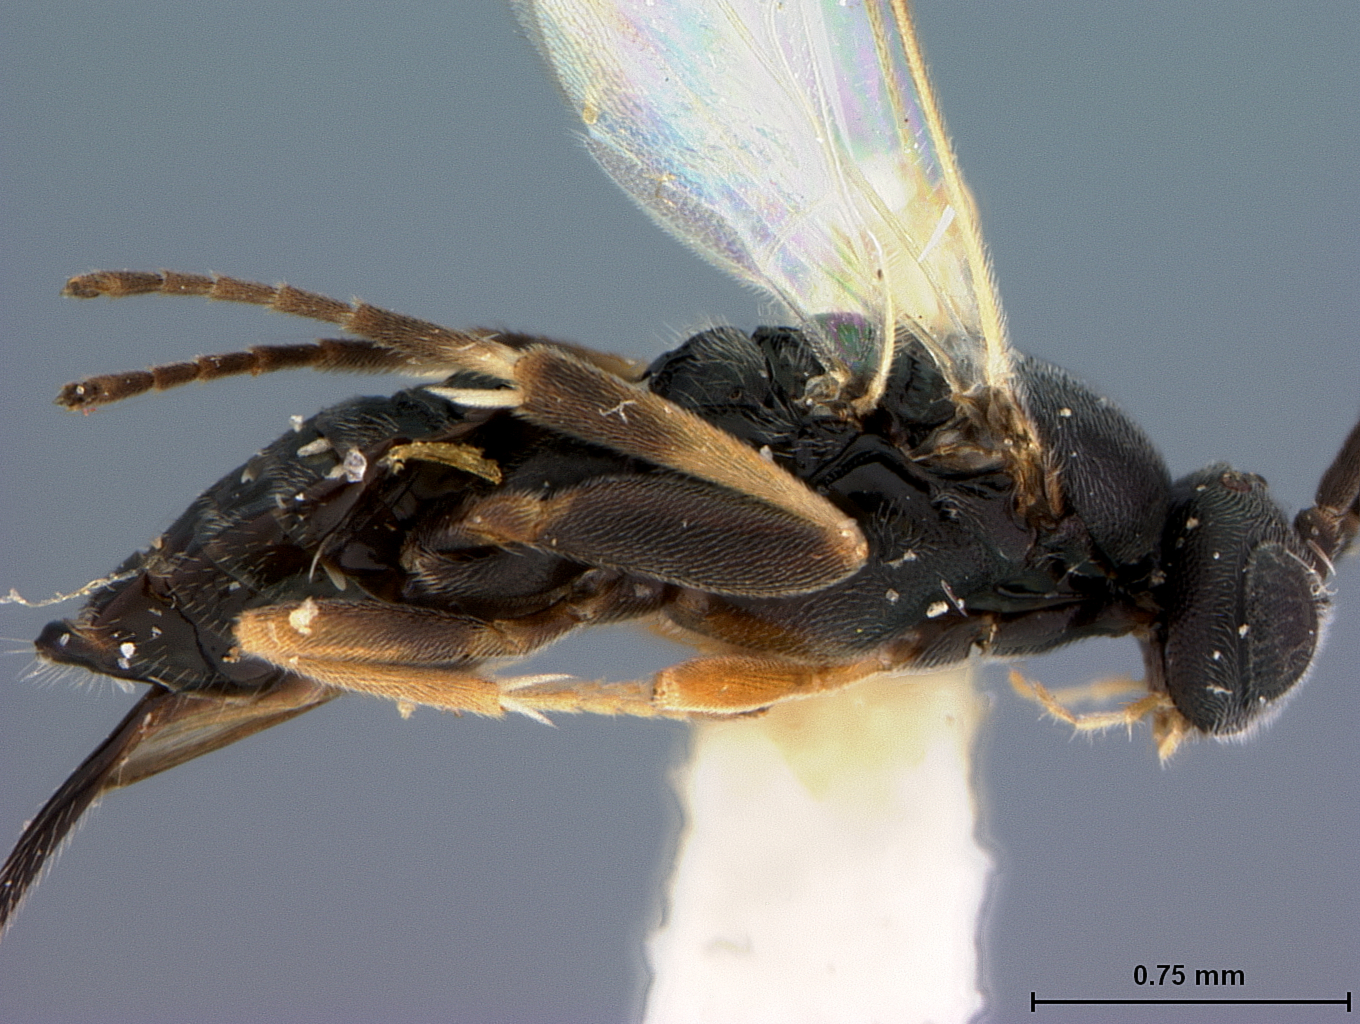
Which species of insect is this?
Apanteles bushnelli
